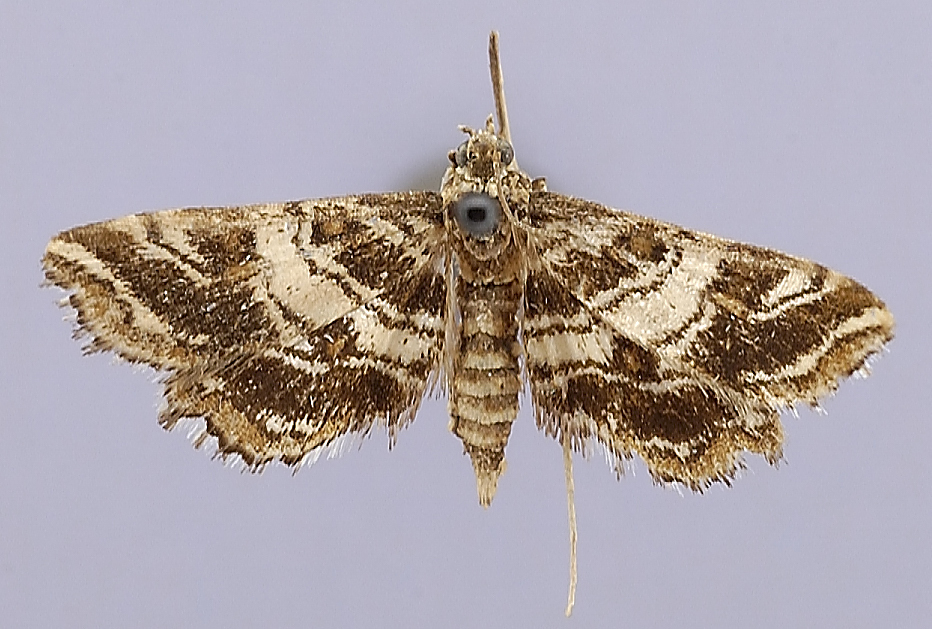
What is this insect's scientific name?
Oligostigma vittatalis
